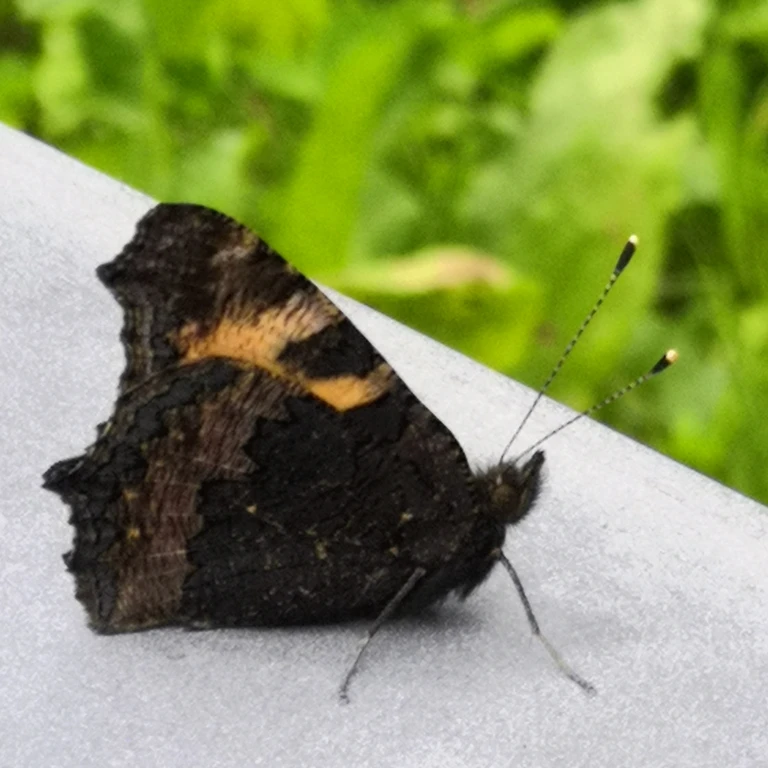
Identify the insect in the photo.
Aglais urticae
